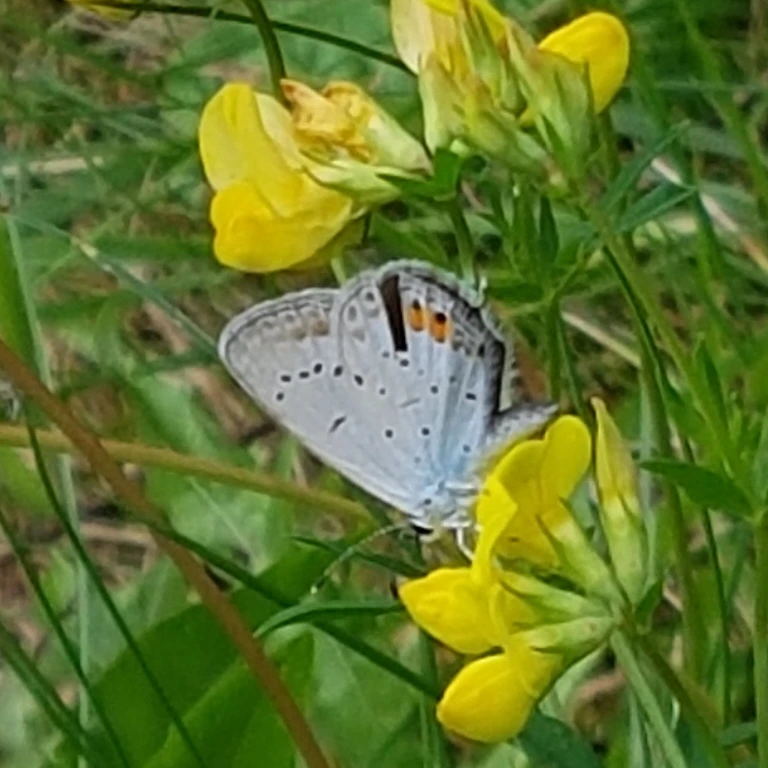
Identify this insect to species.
Cupido argiades (also Elkalyce argiades)
